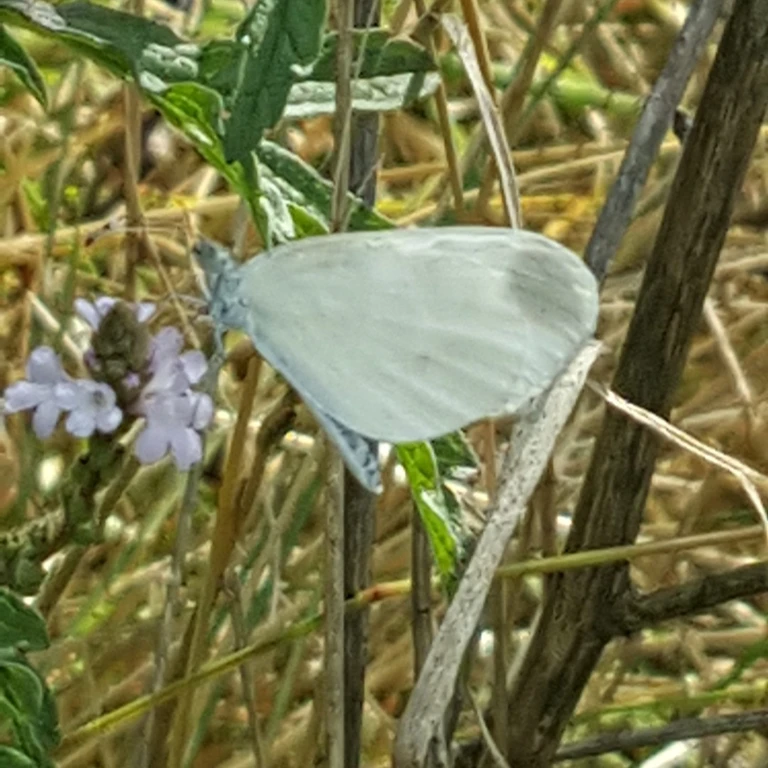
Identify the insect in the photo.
Leptidea sinapis/juvernica
